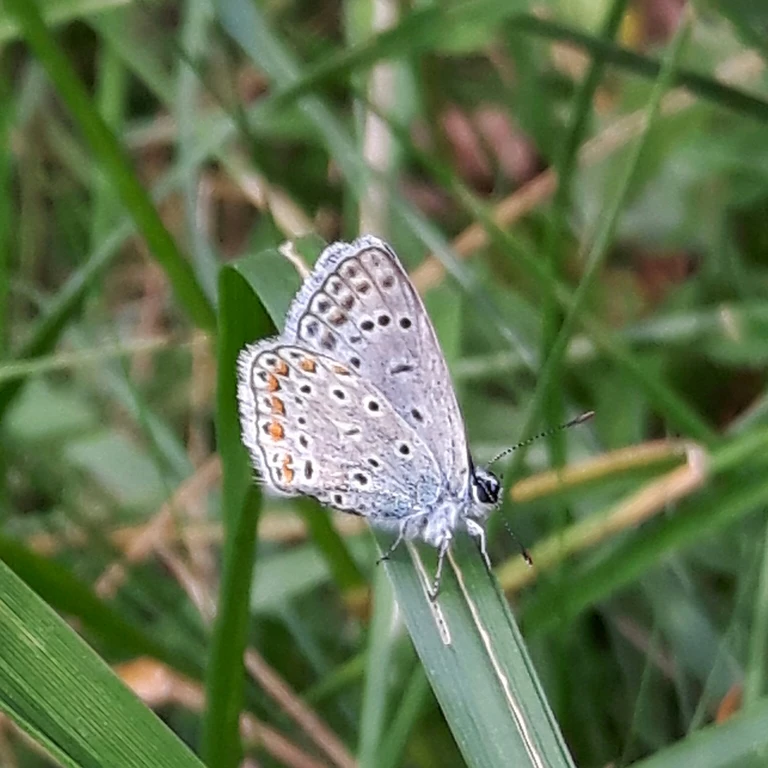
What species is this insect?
Polyommatus icarus
